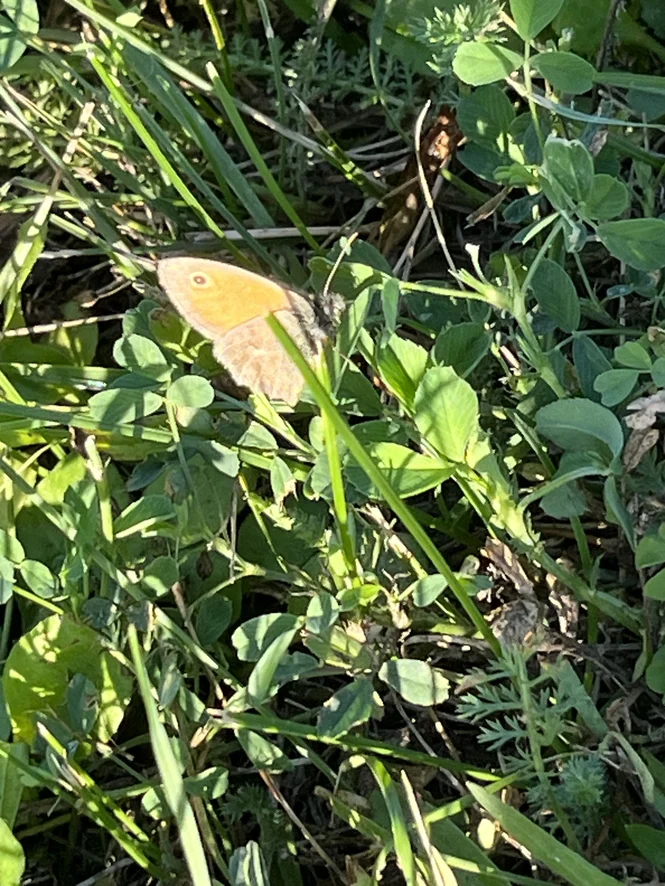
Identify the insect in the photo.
Coenonympha pamphilus
